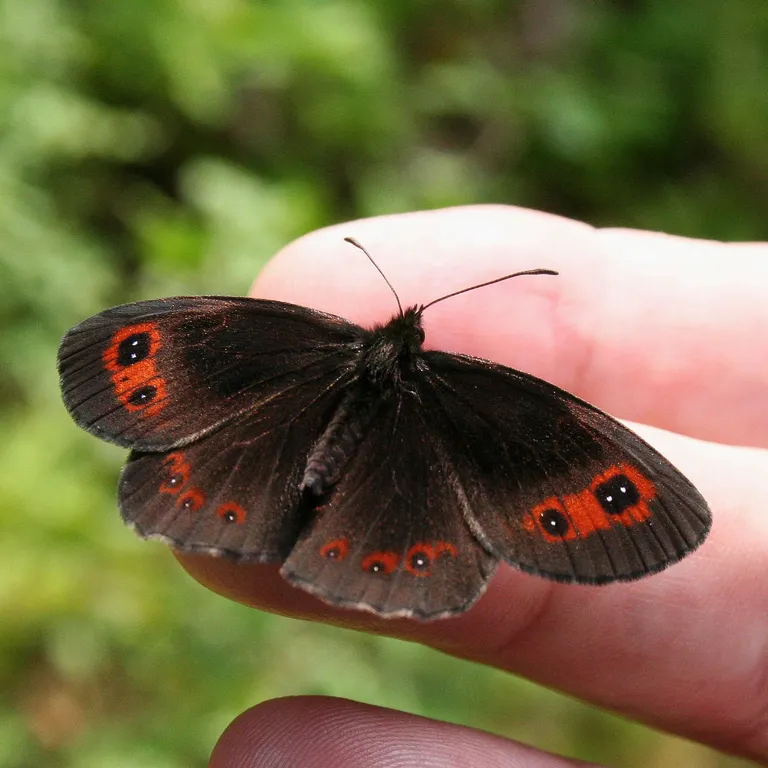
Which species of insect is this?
Erebia aethiops
